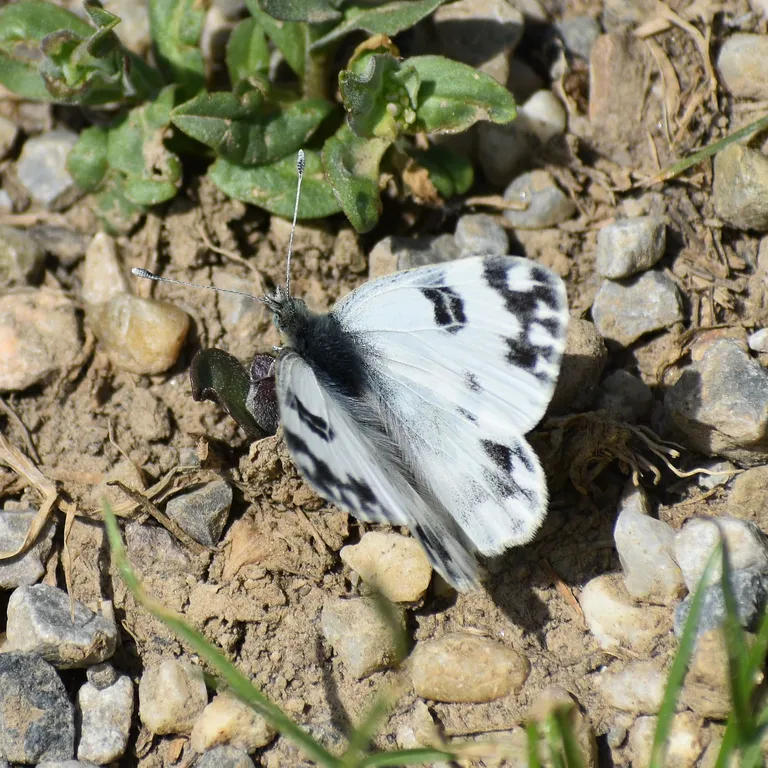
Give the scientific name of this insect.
Pontia edusa
